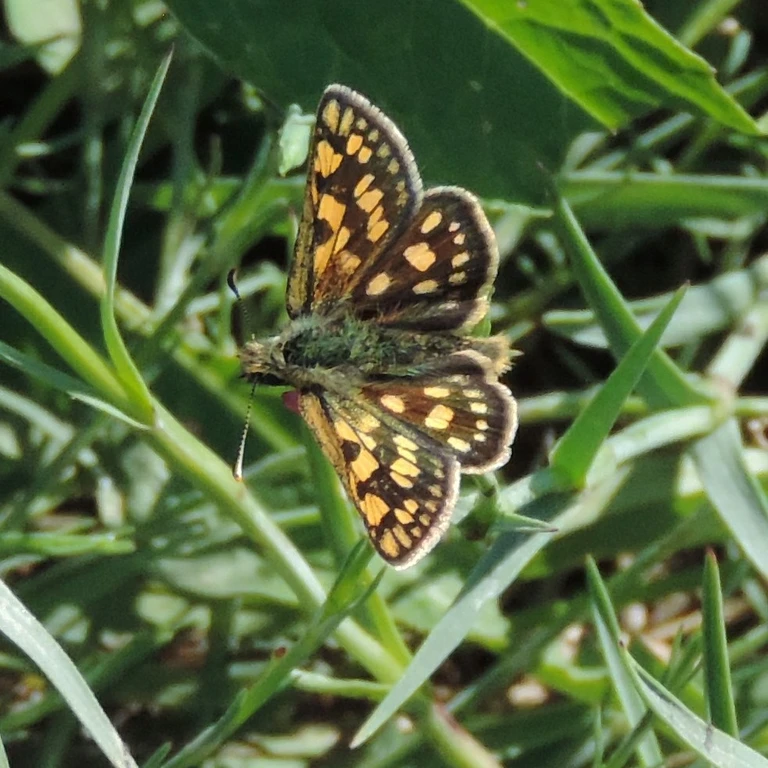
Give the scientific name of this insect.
Carterocephalus palaemon
